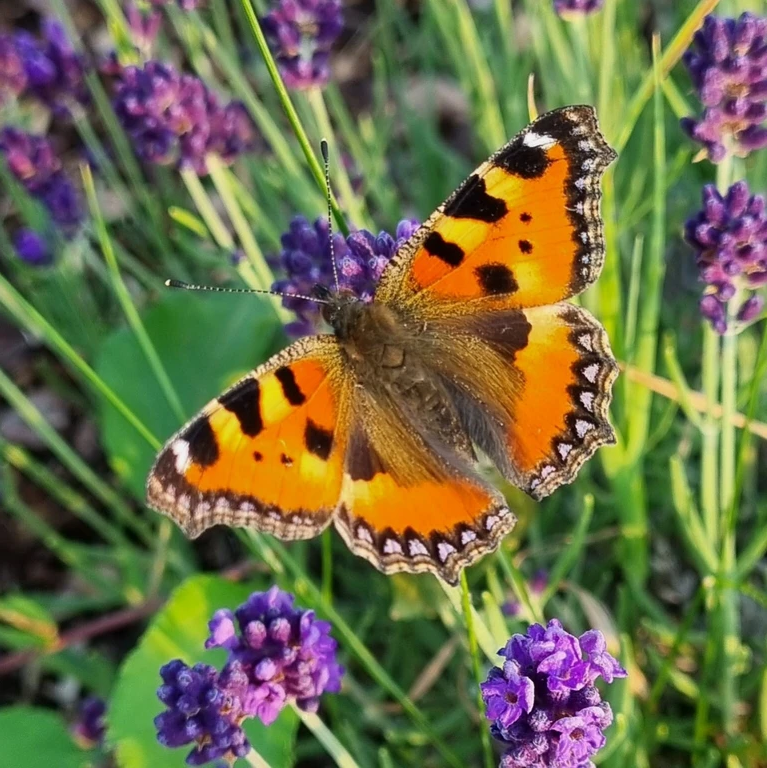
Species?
Aglais urticae
